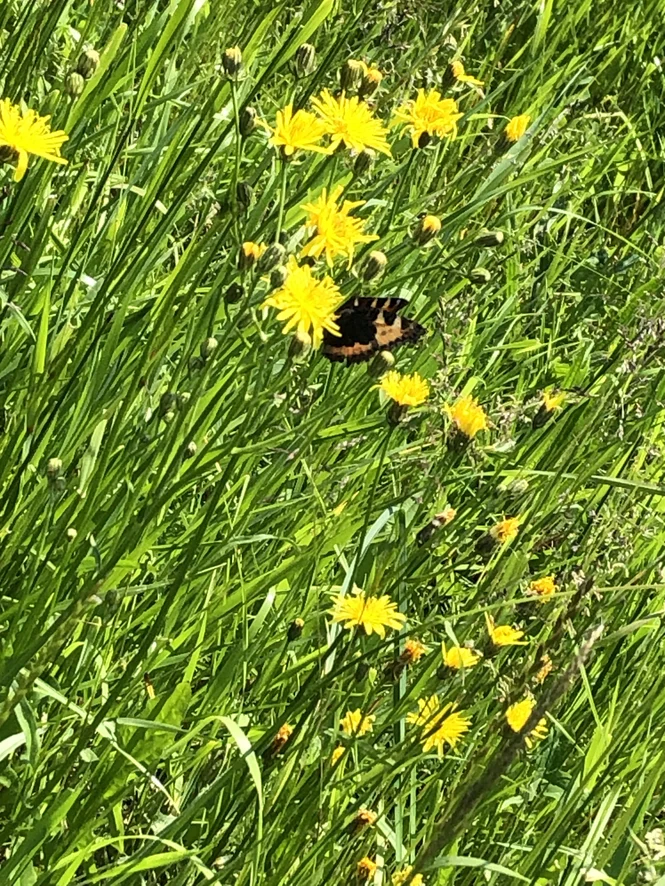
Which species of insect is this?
Aglais urticae
